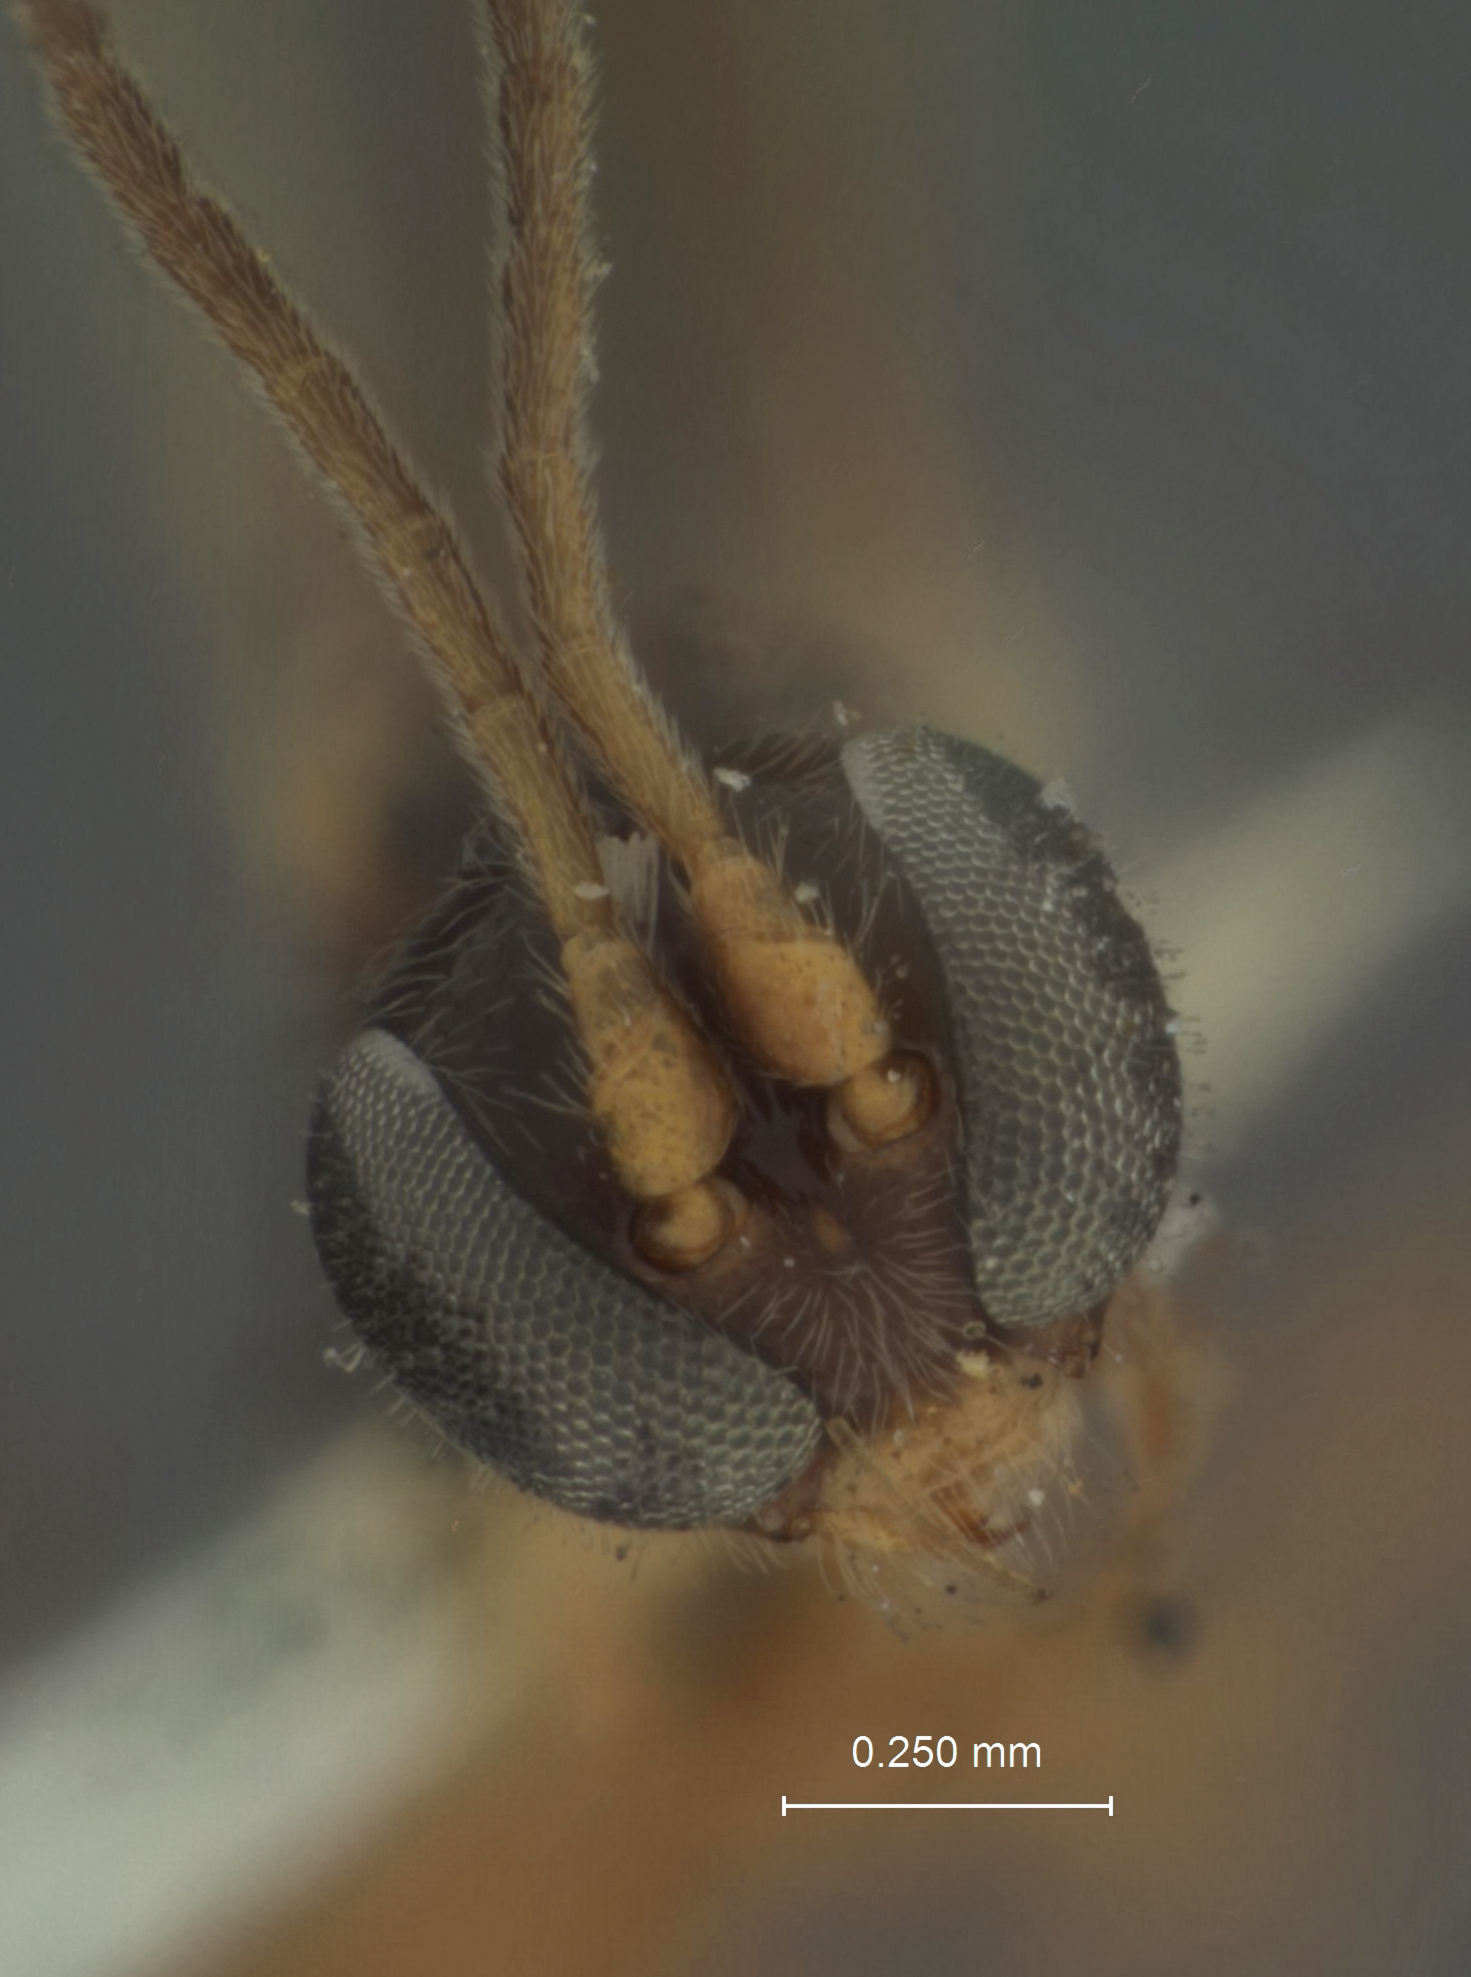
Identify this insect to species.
Thestis tricincta
